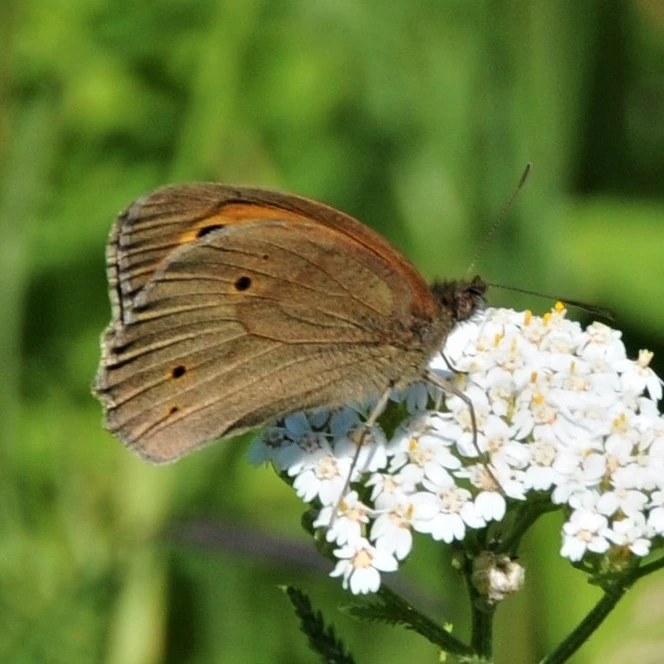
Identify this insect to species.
Maniola jurtina
